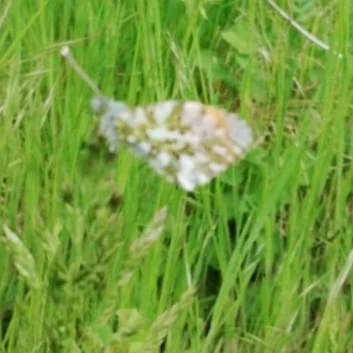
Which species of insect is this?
Anthocharis cardamines
